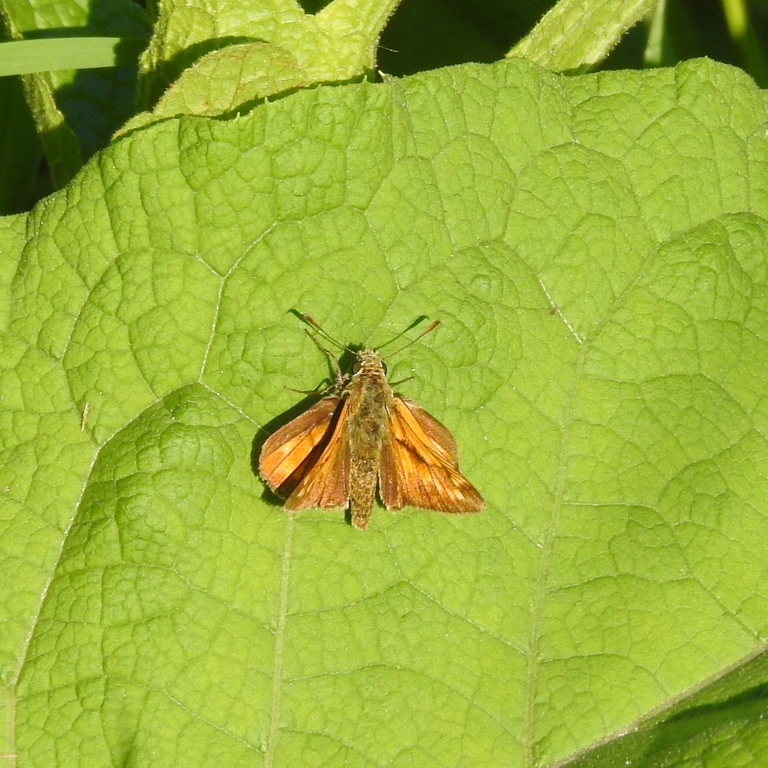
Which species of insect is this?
Ochlodes sylvanus (also Ochlodes venata)
